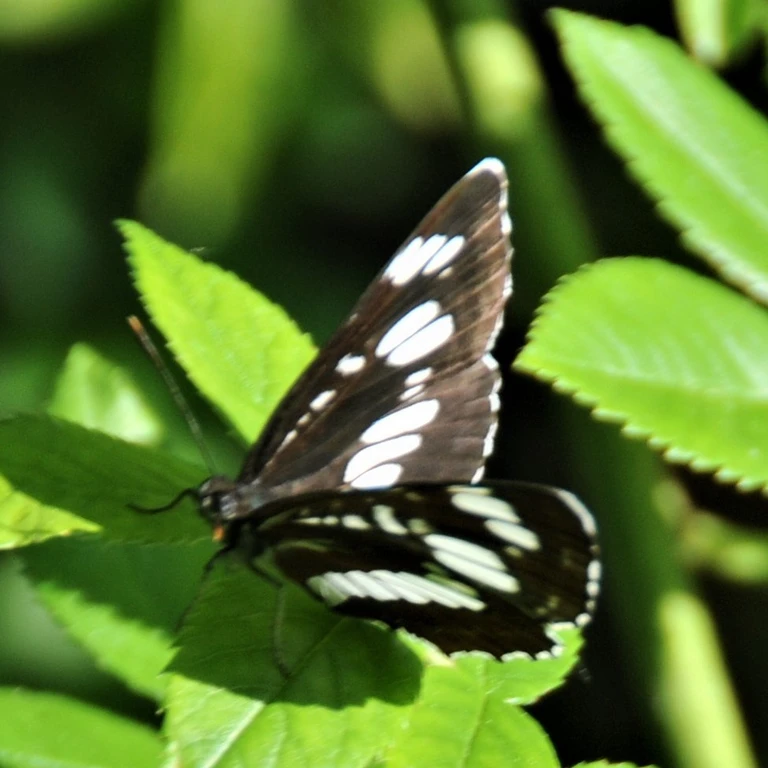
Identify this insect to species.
Neptis rivularis
